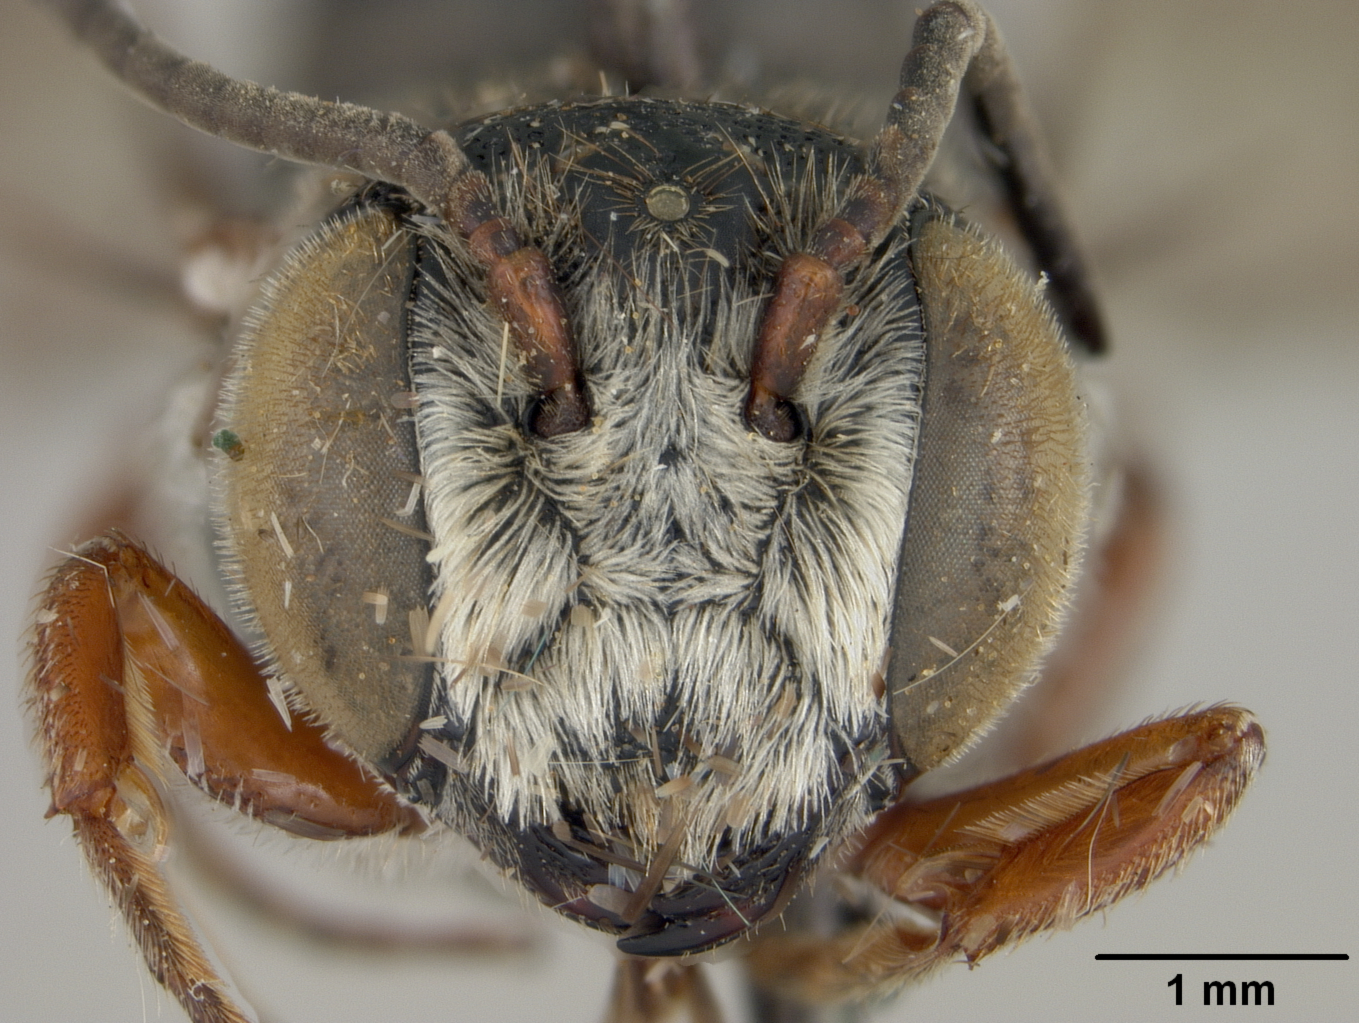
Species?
Coelioxys toltecoides
